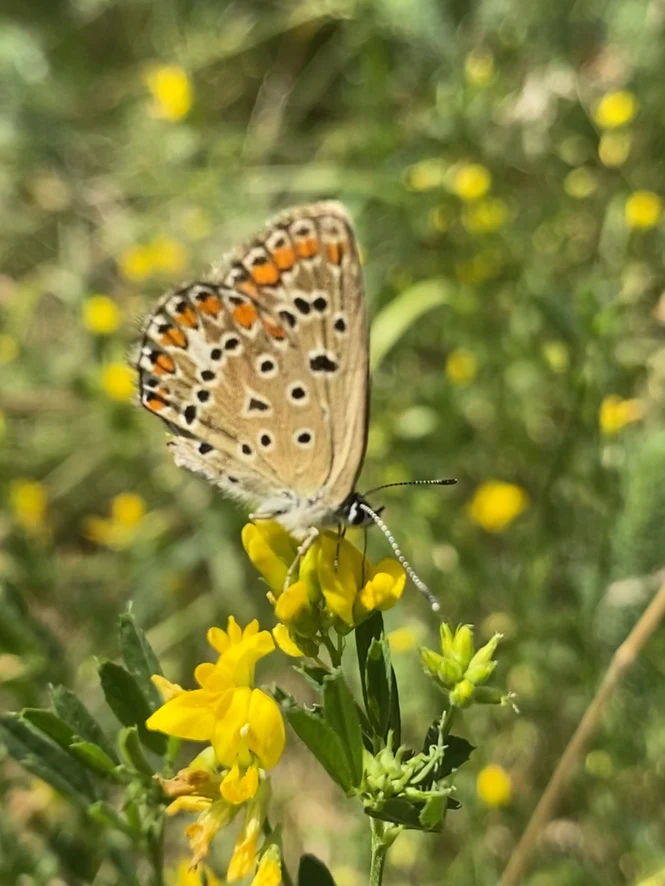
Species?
Polyommatus icarus
